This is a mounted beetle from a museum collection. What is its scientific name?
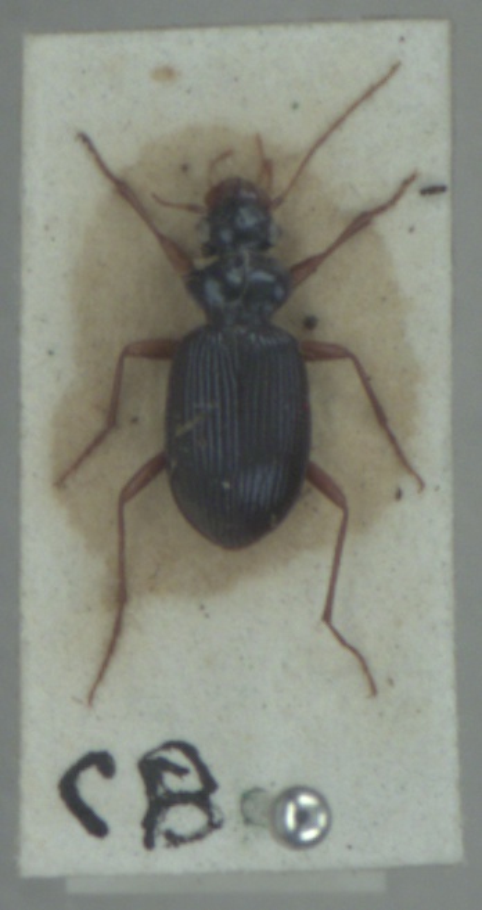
Leistus fulvibarbis
